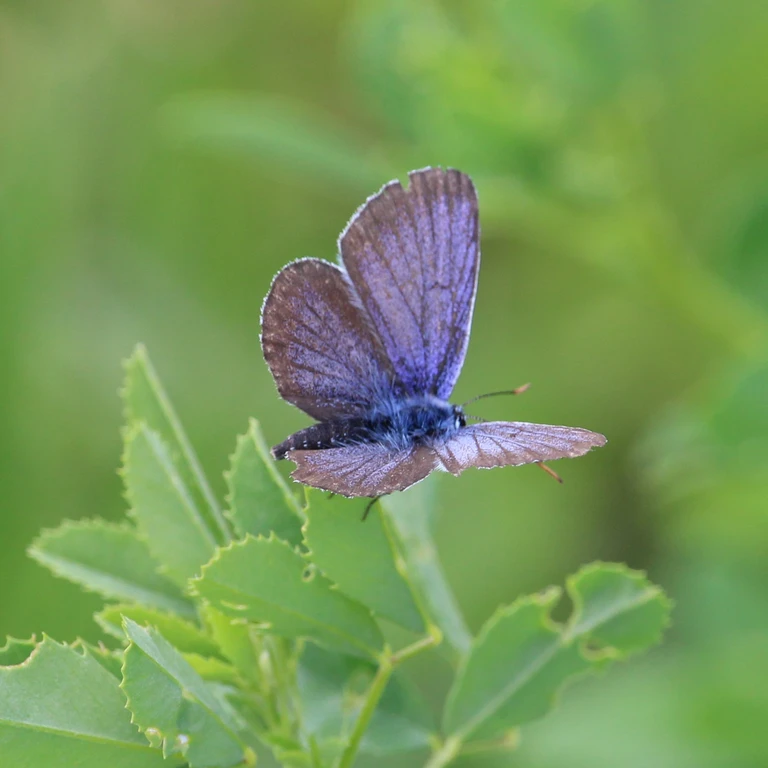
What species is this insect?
Plebejus argus
